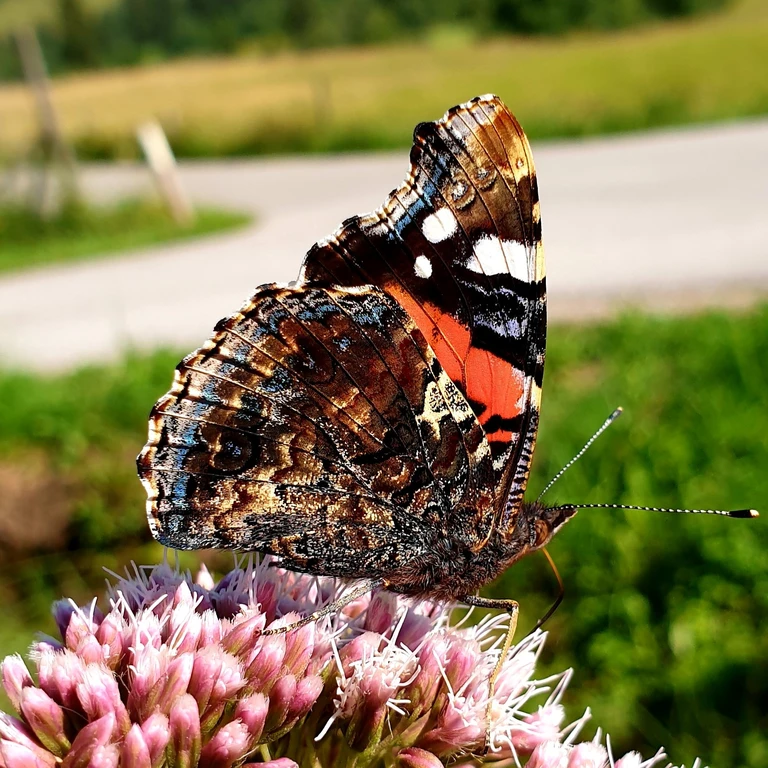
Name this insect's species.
Vanessa atalanta
